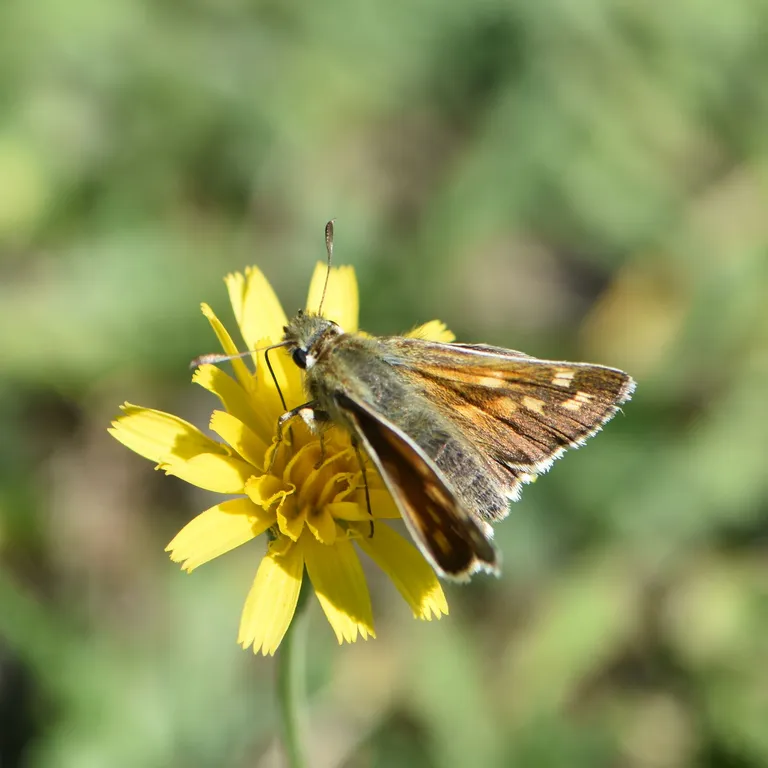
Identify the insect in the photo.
Hesperia comma
